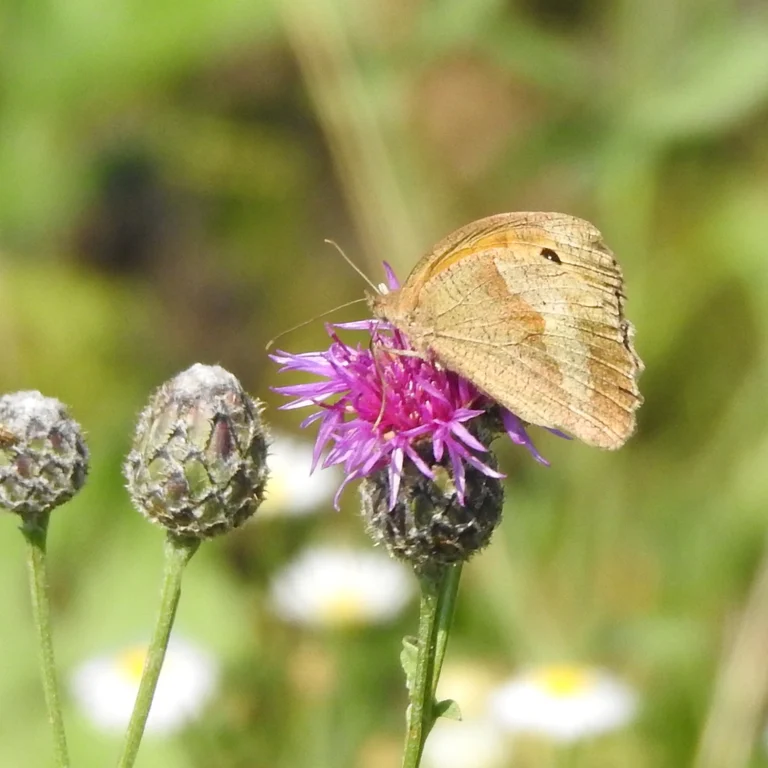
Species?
Maniola jurtina
